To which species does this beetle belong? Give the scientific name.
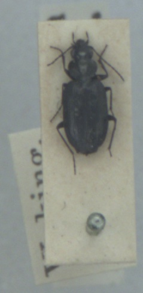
Sericoda quadripunctata
